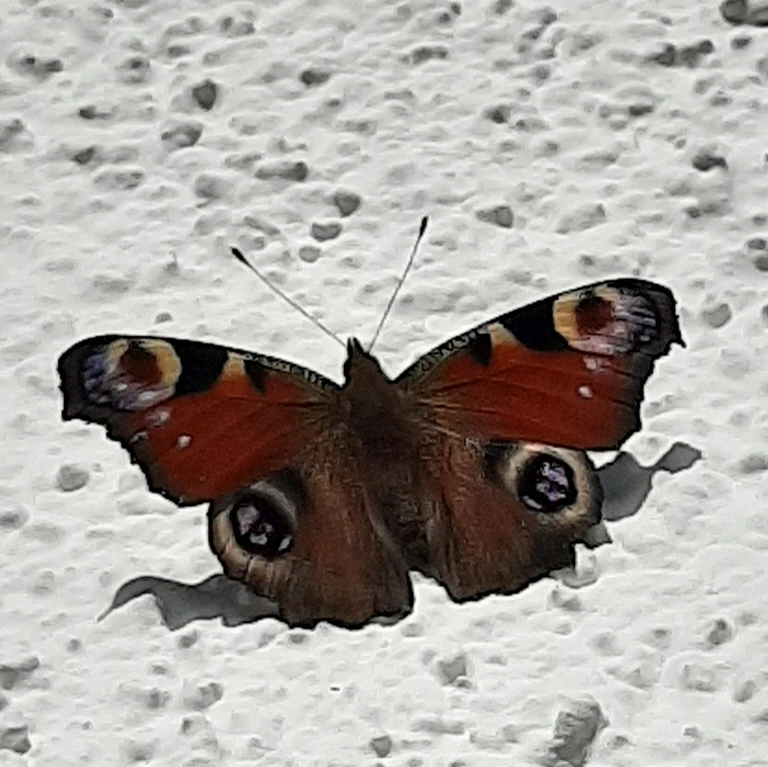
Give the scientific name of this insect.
Aglais io
